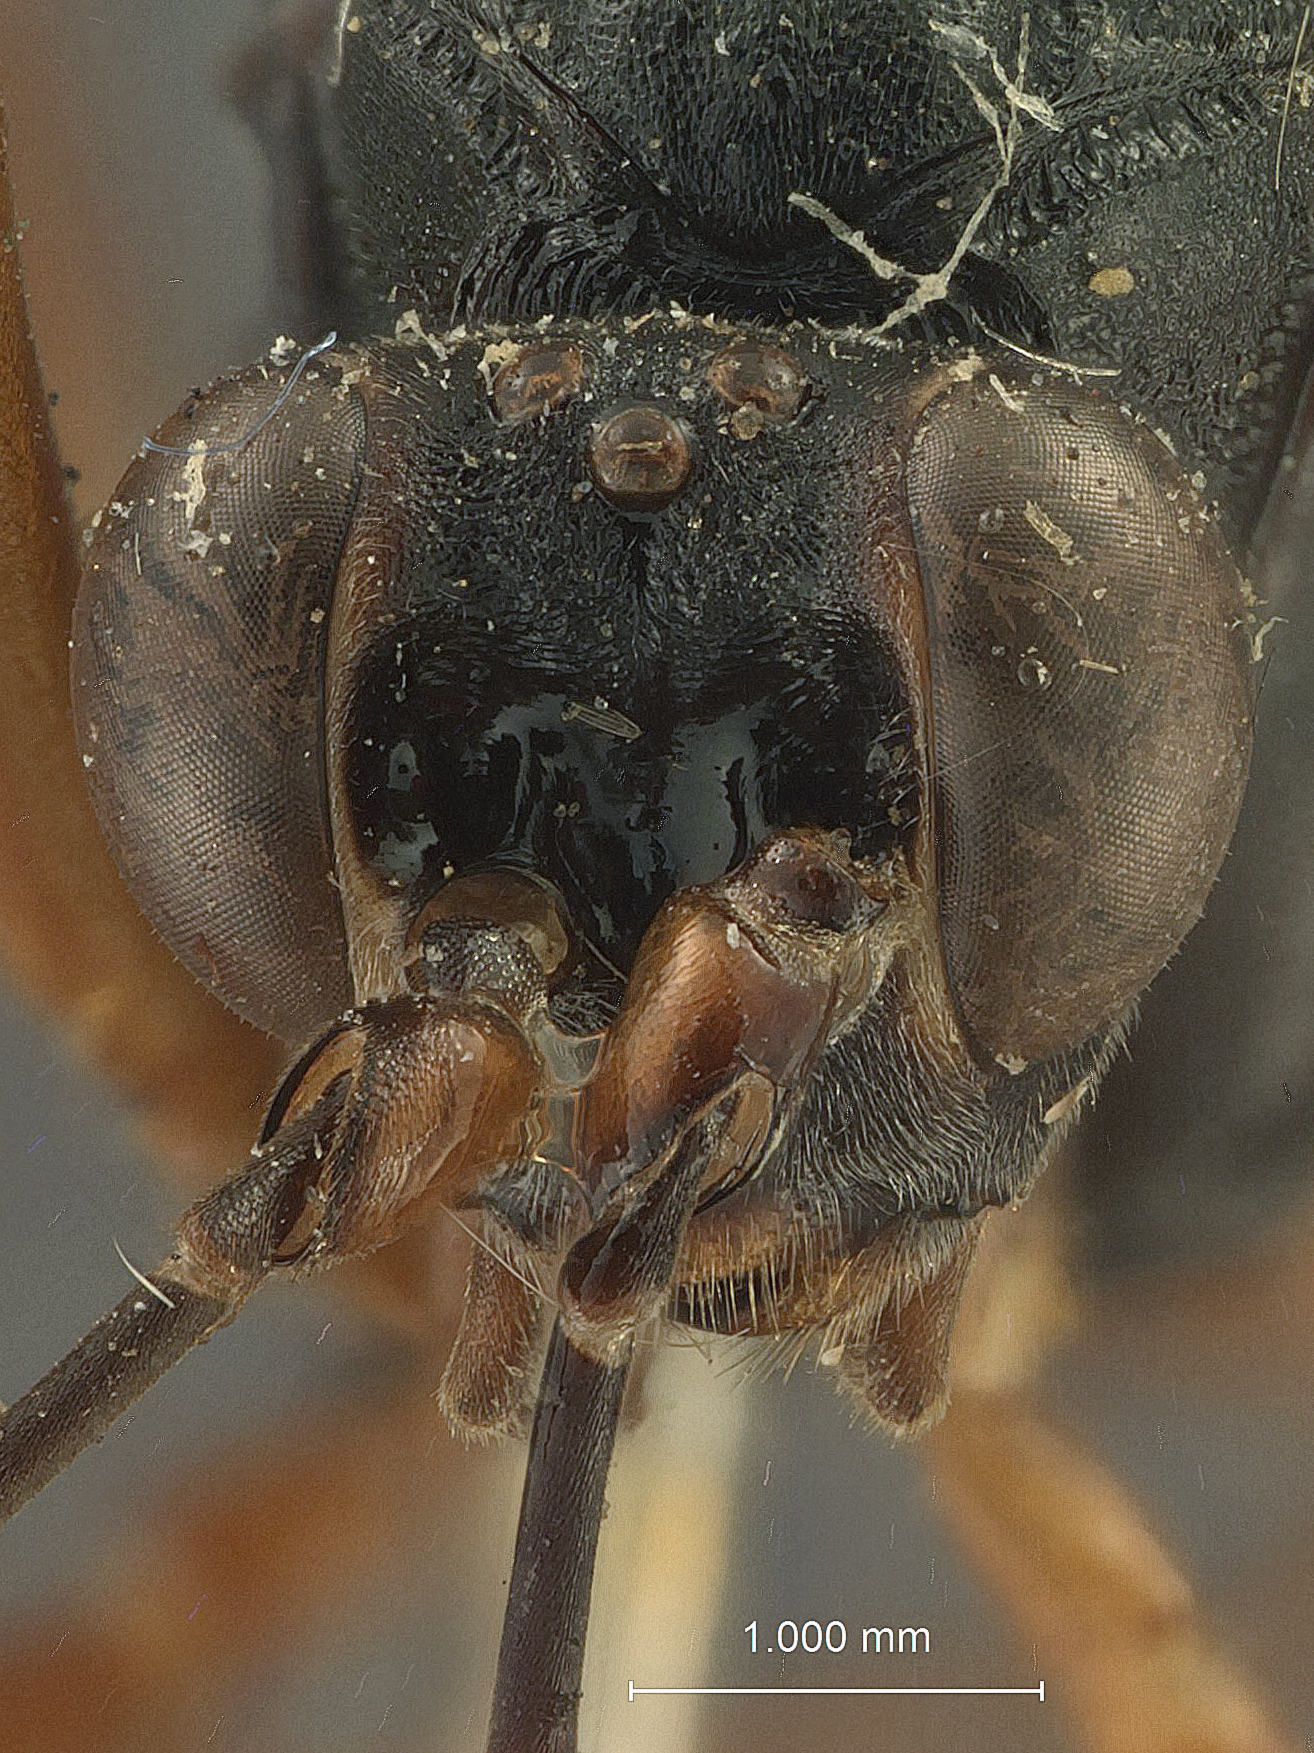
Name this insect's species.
Cryptus rufopedibus
